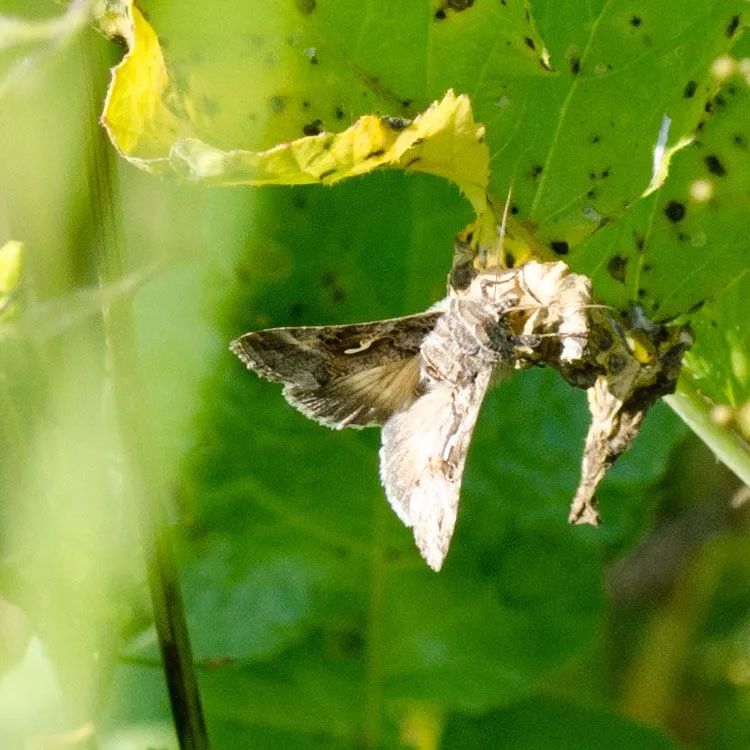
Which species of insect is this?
Autographa gamma
